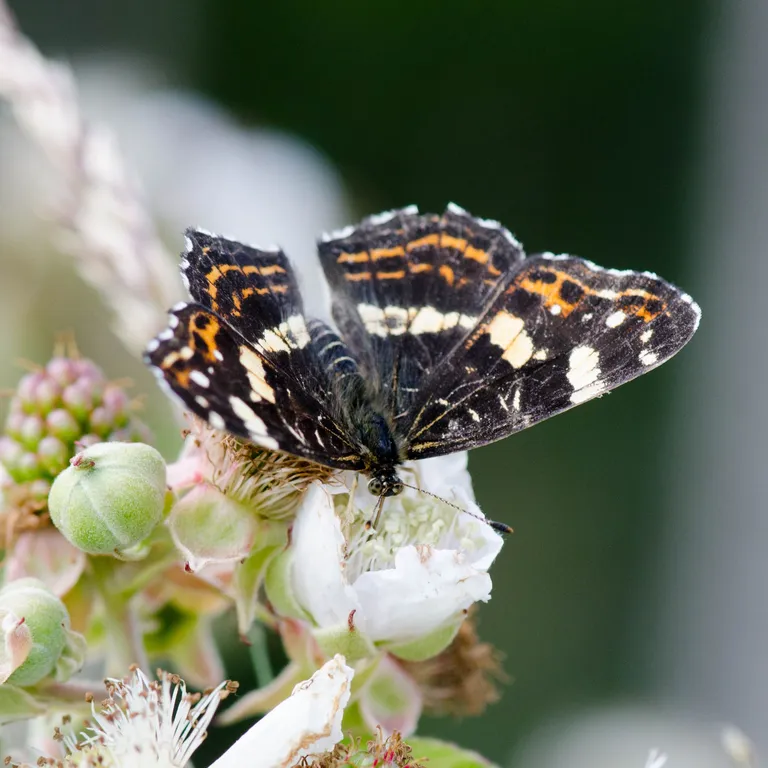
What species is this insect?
Araschnia levana
